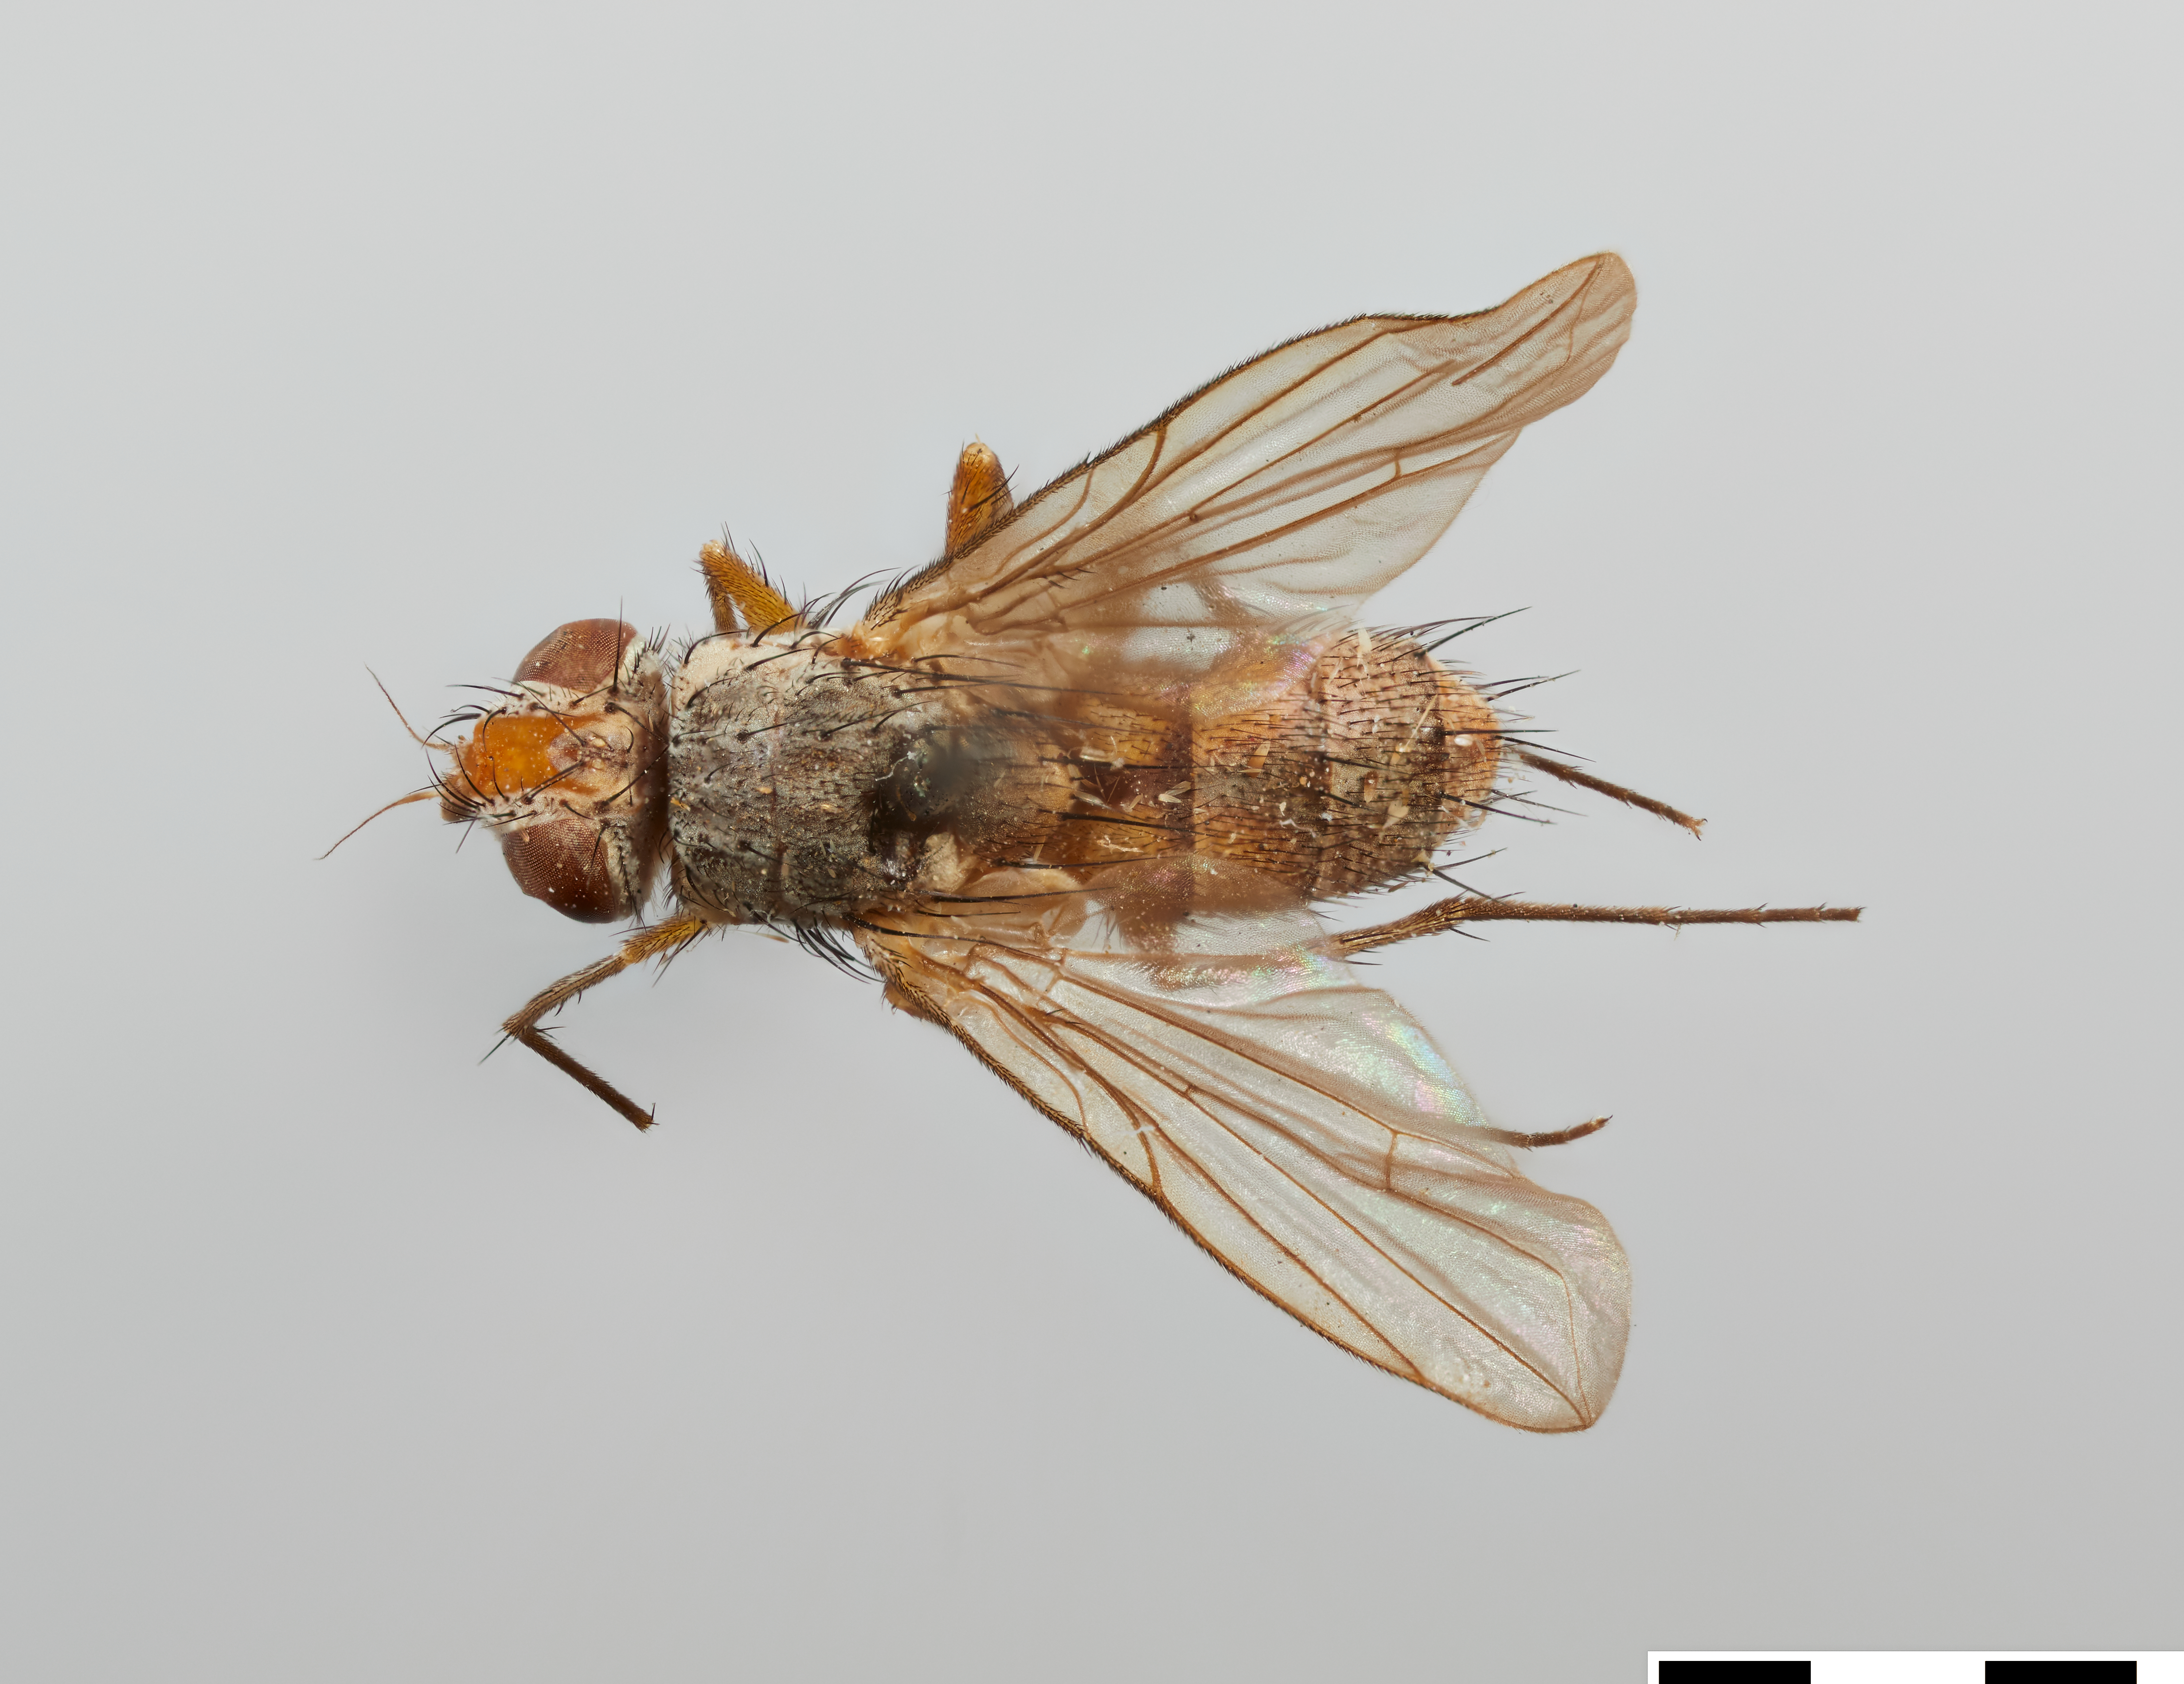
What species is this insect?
Drepanoglossa amydriae
